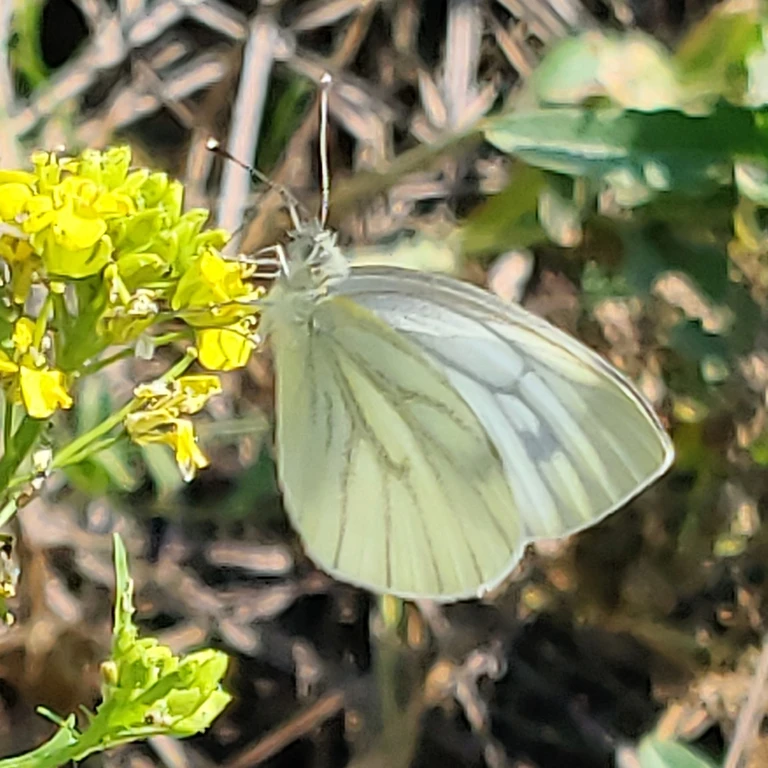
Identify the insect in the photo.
Pieris napi
